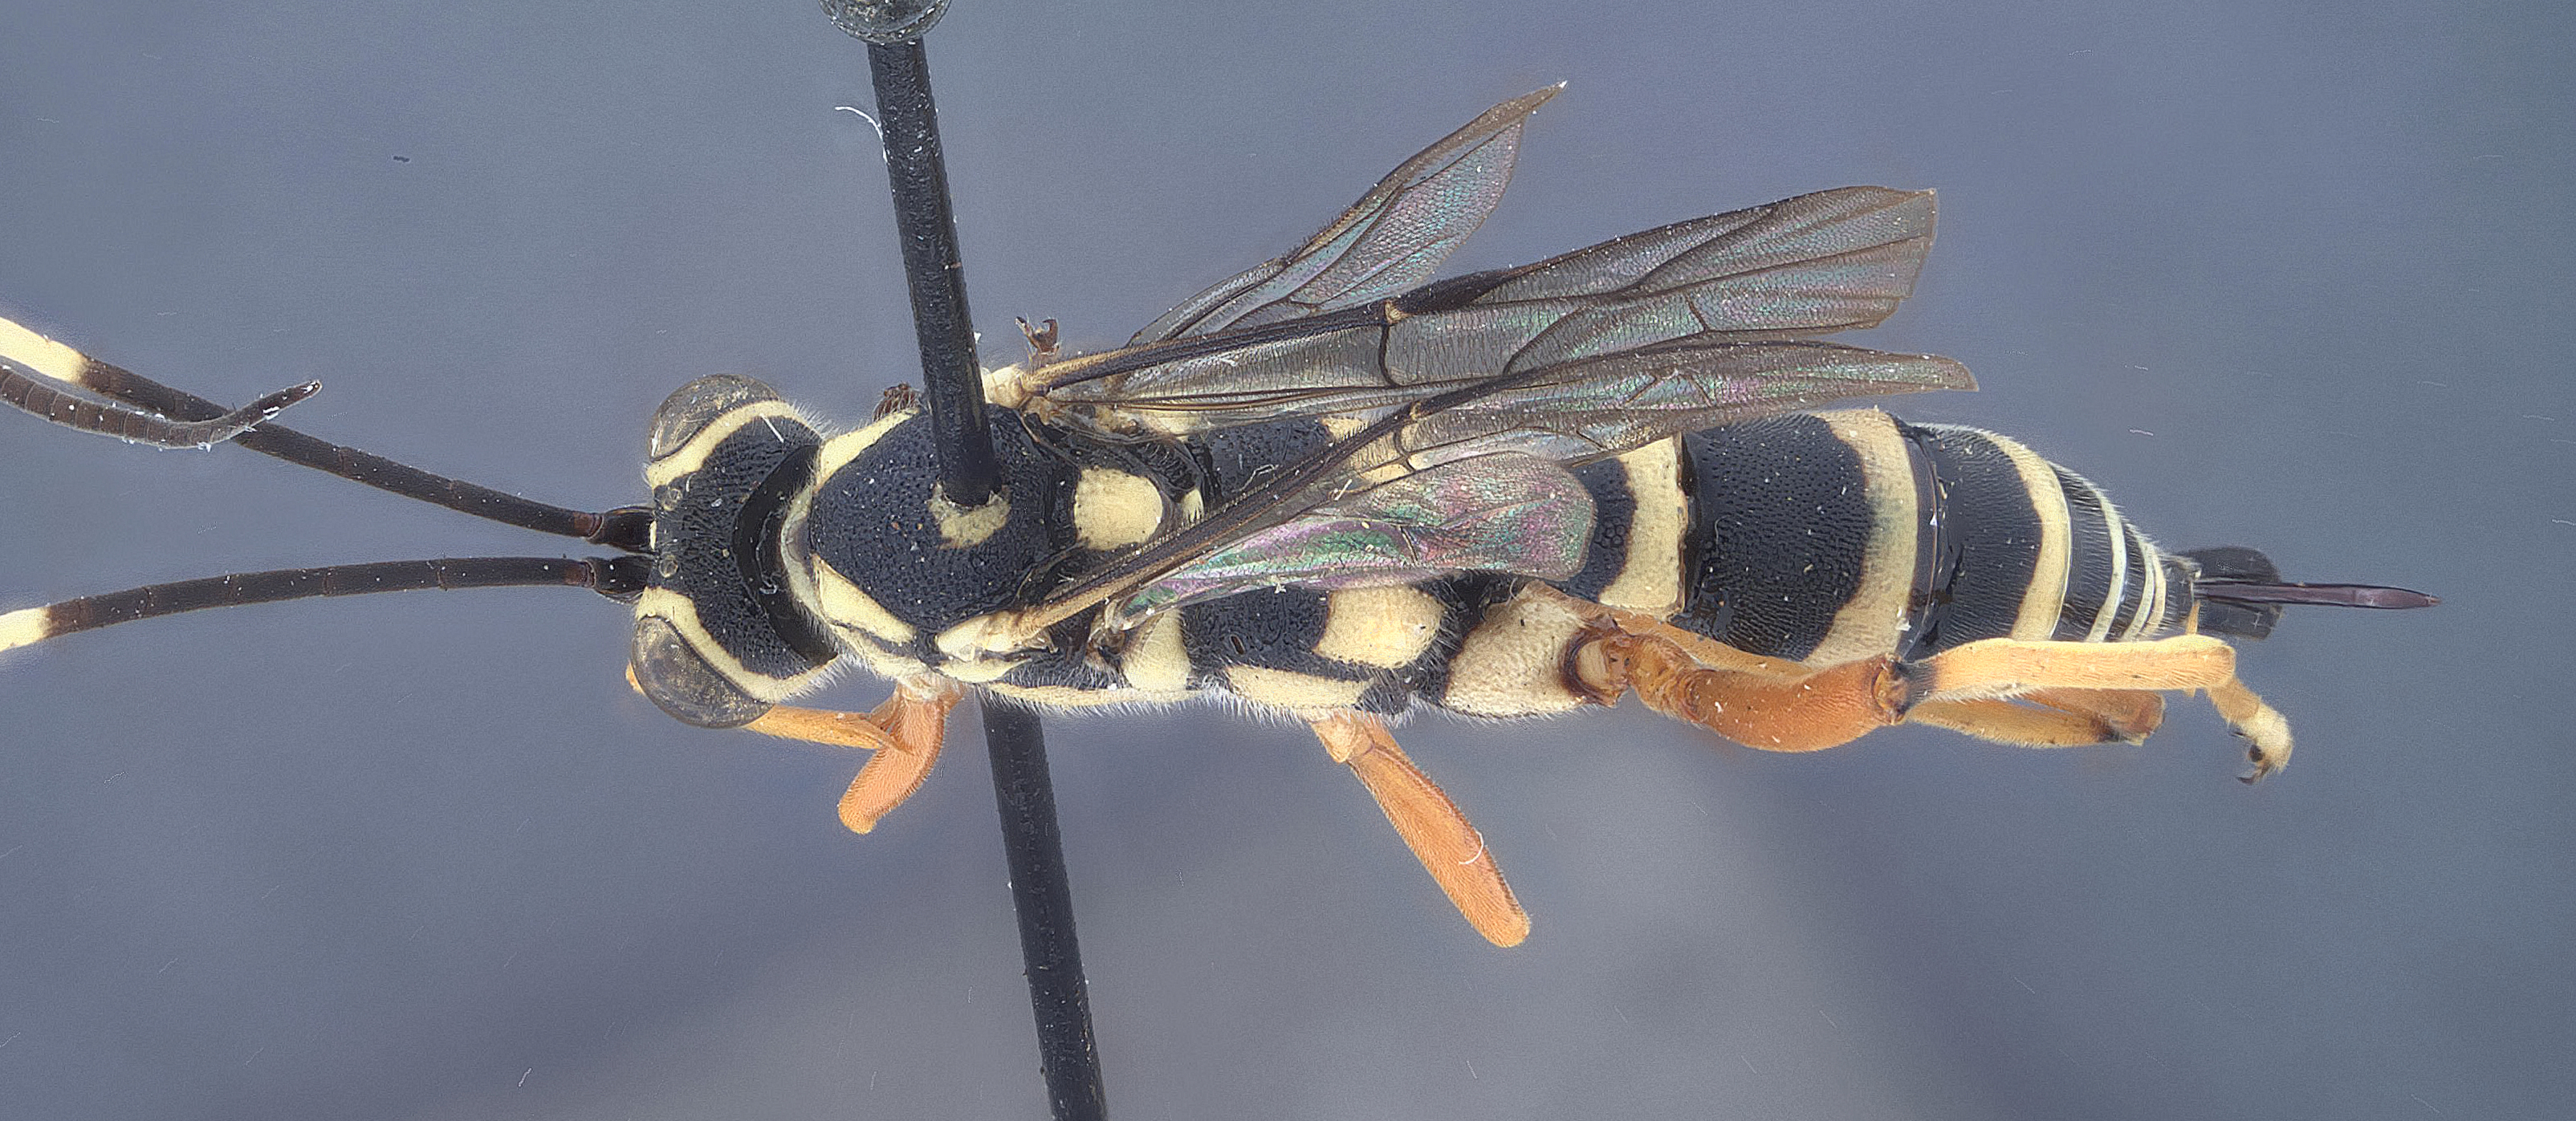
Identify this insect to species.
Listrognathus glomerata
